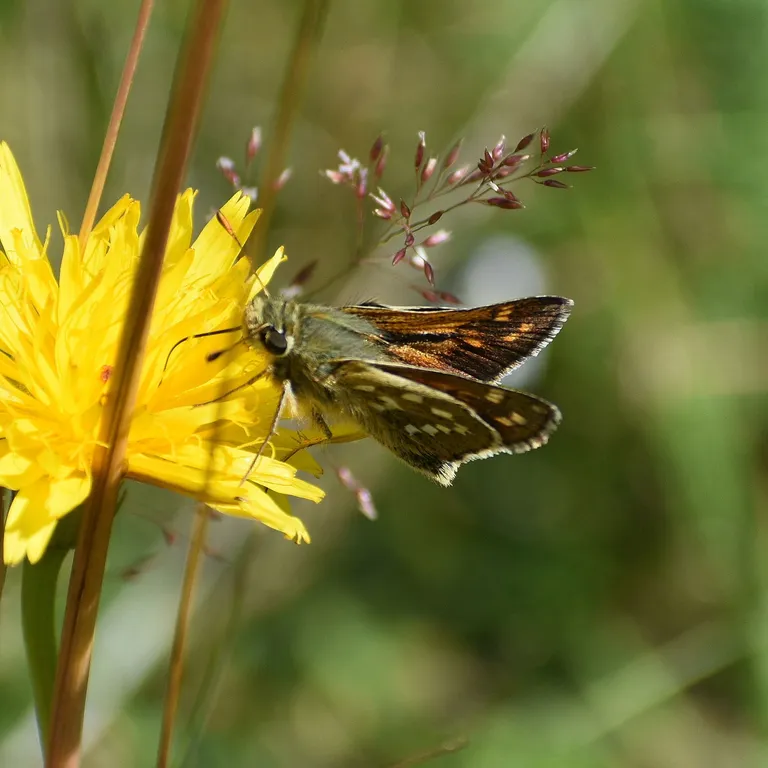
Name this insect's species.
Hesperia comma
